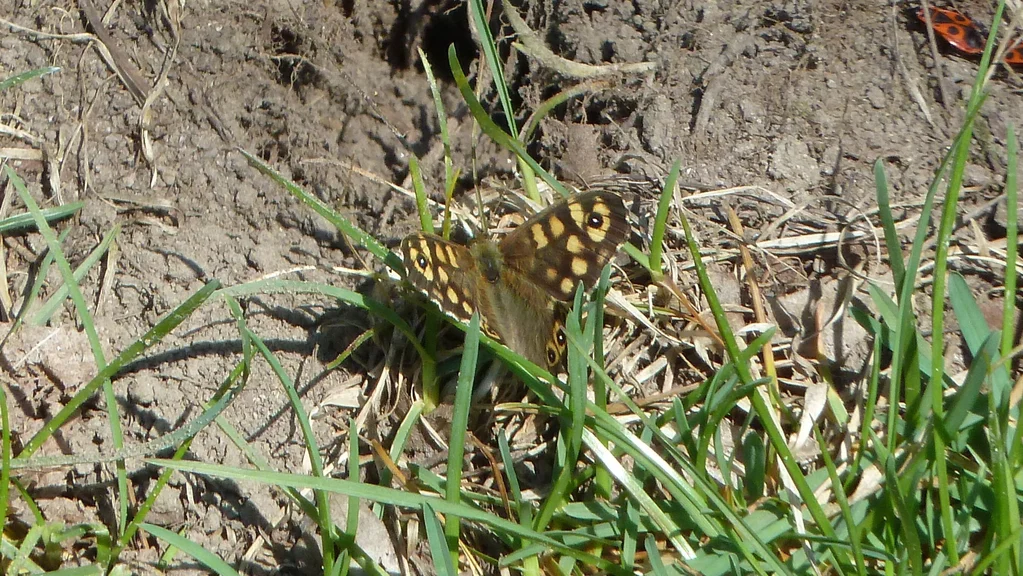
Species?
Pararge aegeria
